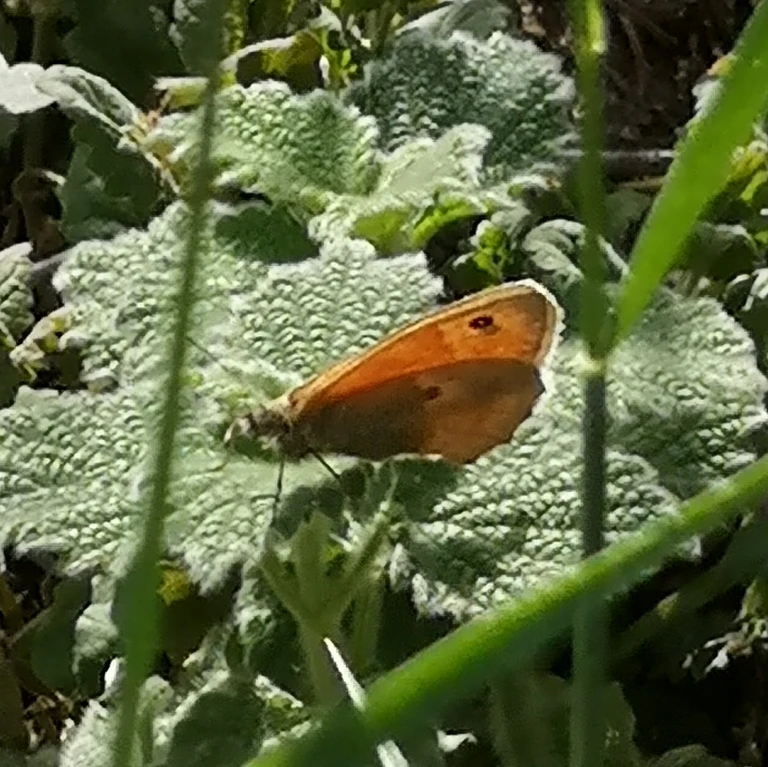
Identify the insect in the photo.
Coenonympha pamphilus
